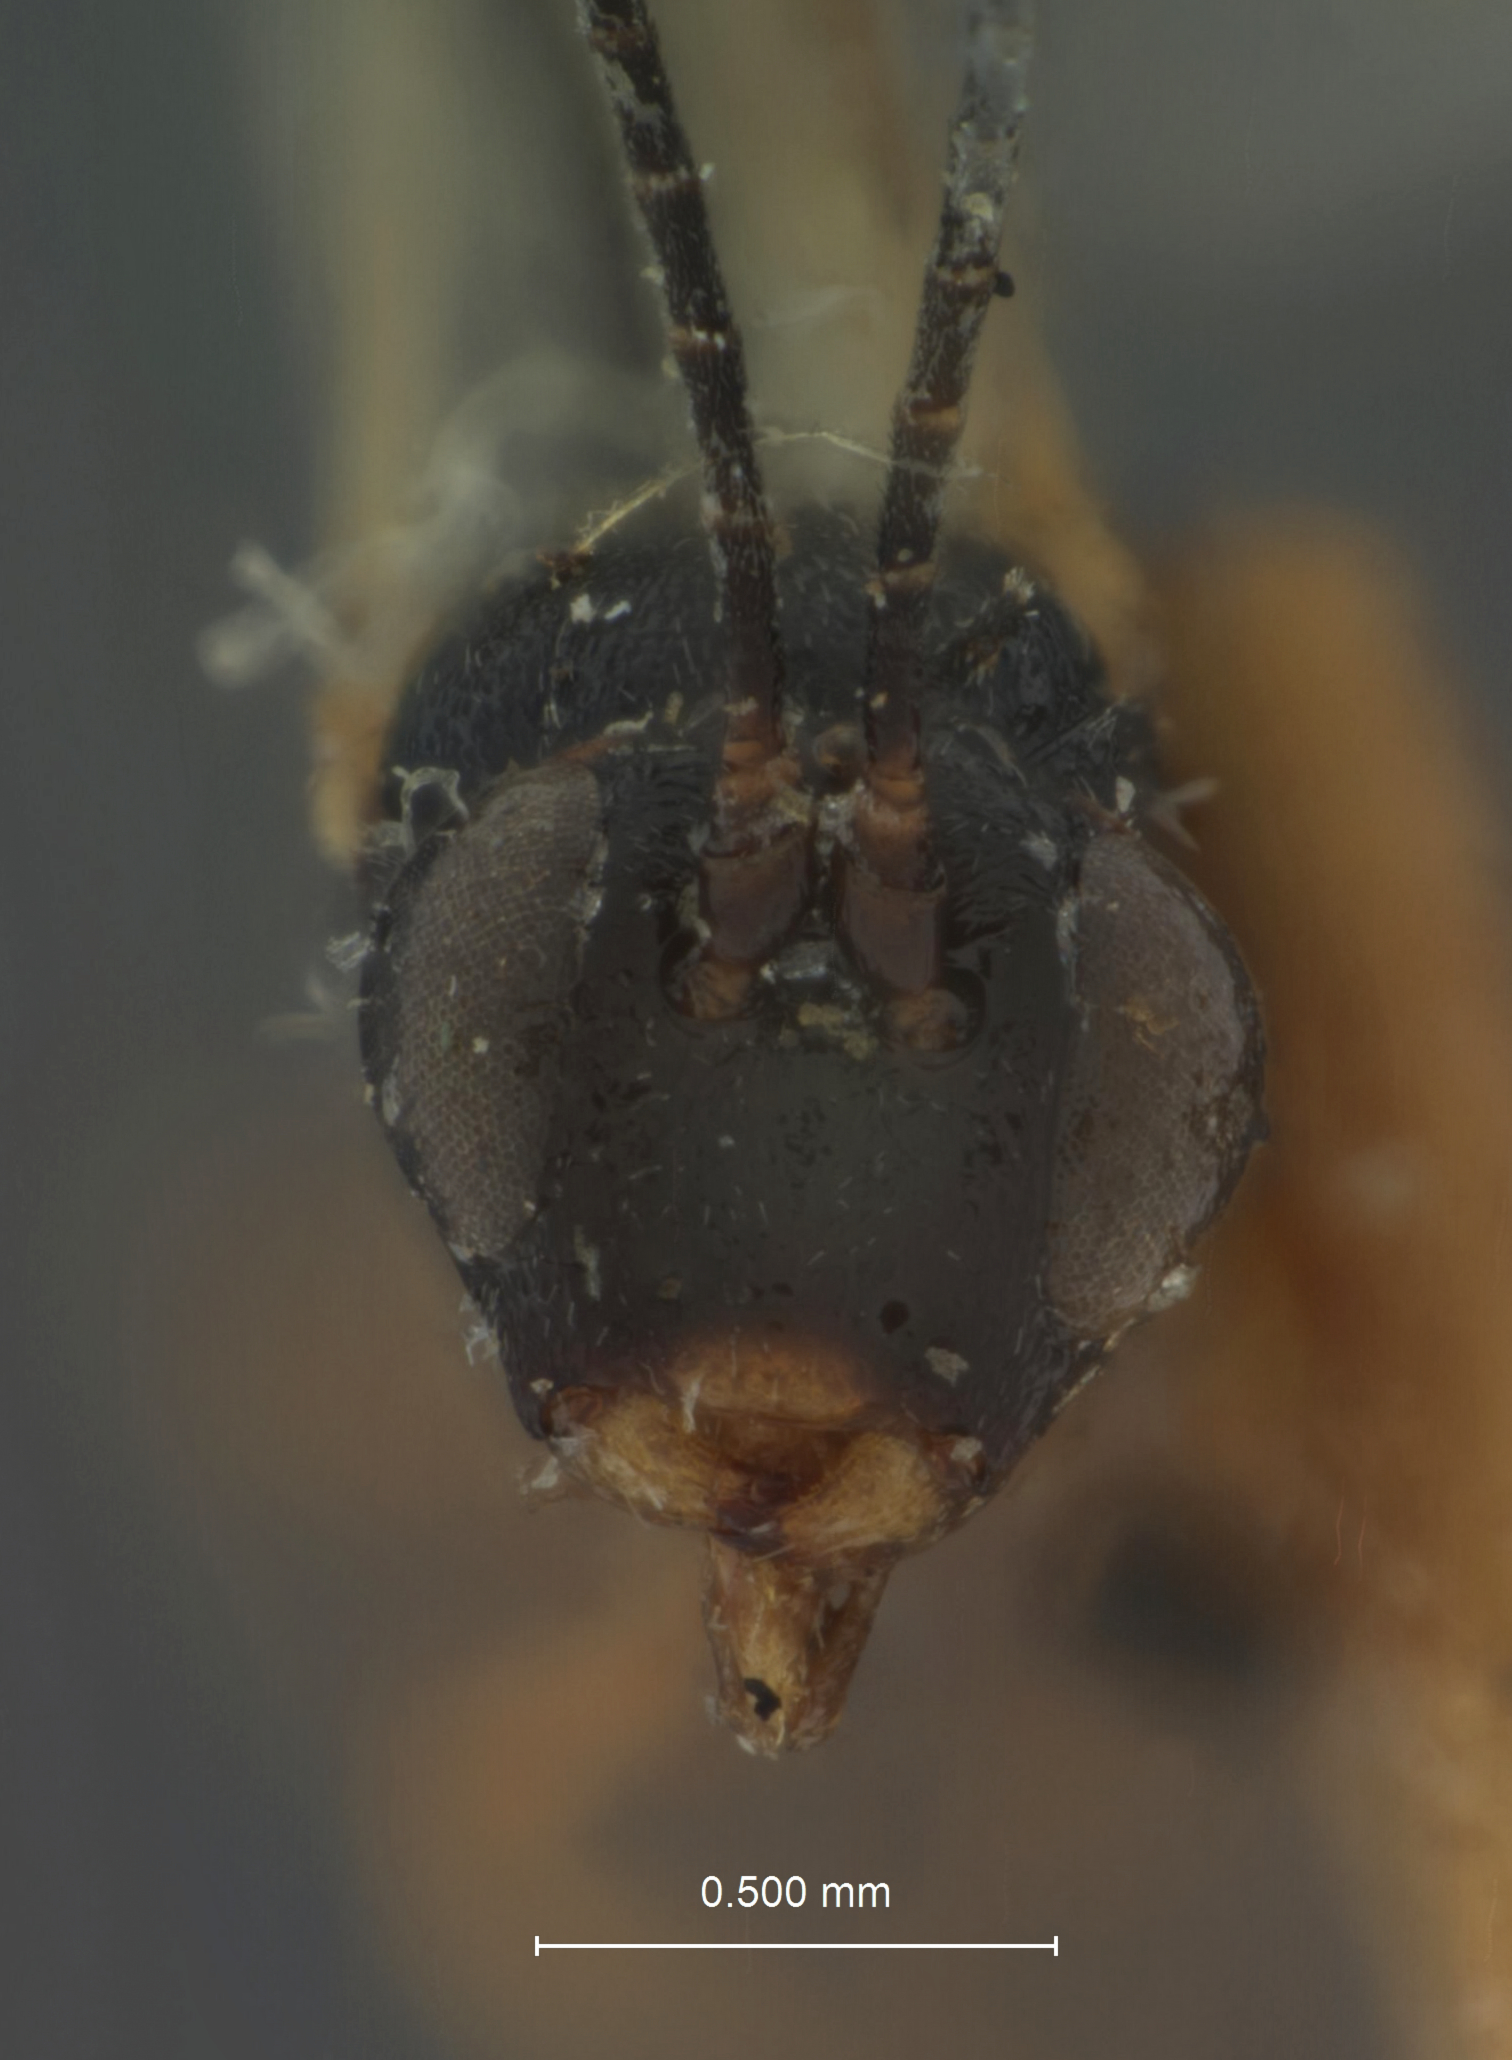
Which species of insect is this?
Dolichopselephus cockerellii
